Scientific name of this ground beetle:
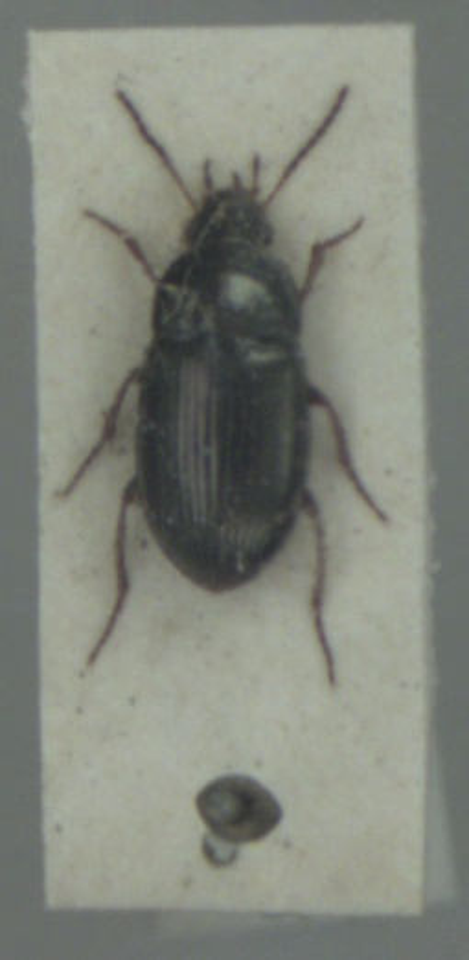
Amara anthobia
